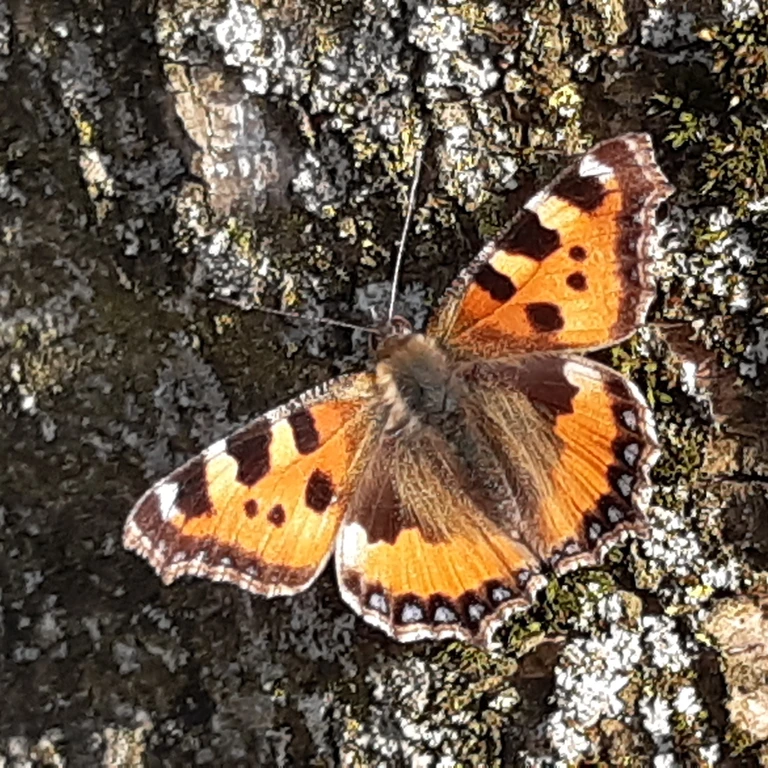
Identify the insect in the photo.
Aglais urticae
